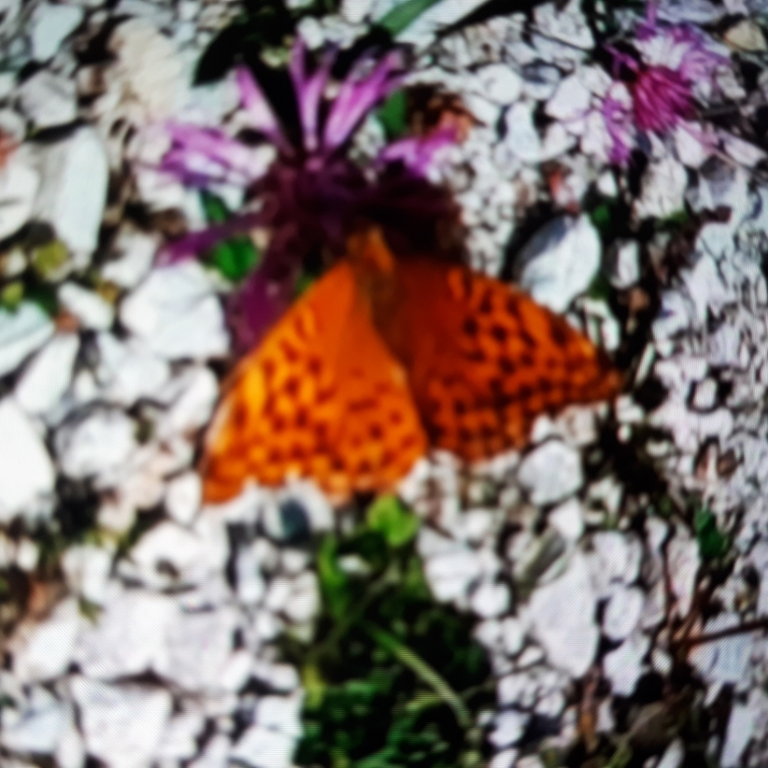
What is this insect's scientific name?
Argynnis paphia
